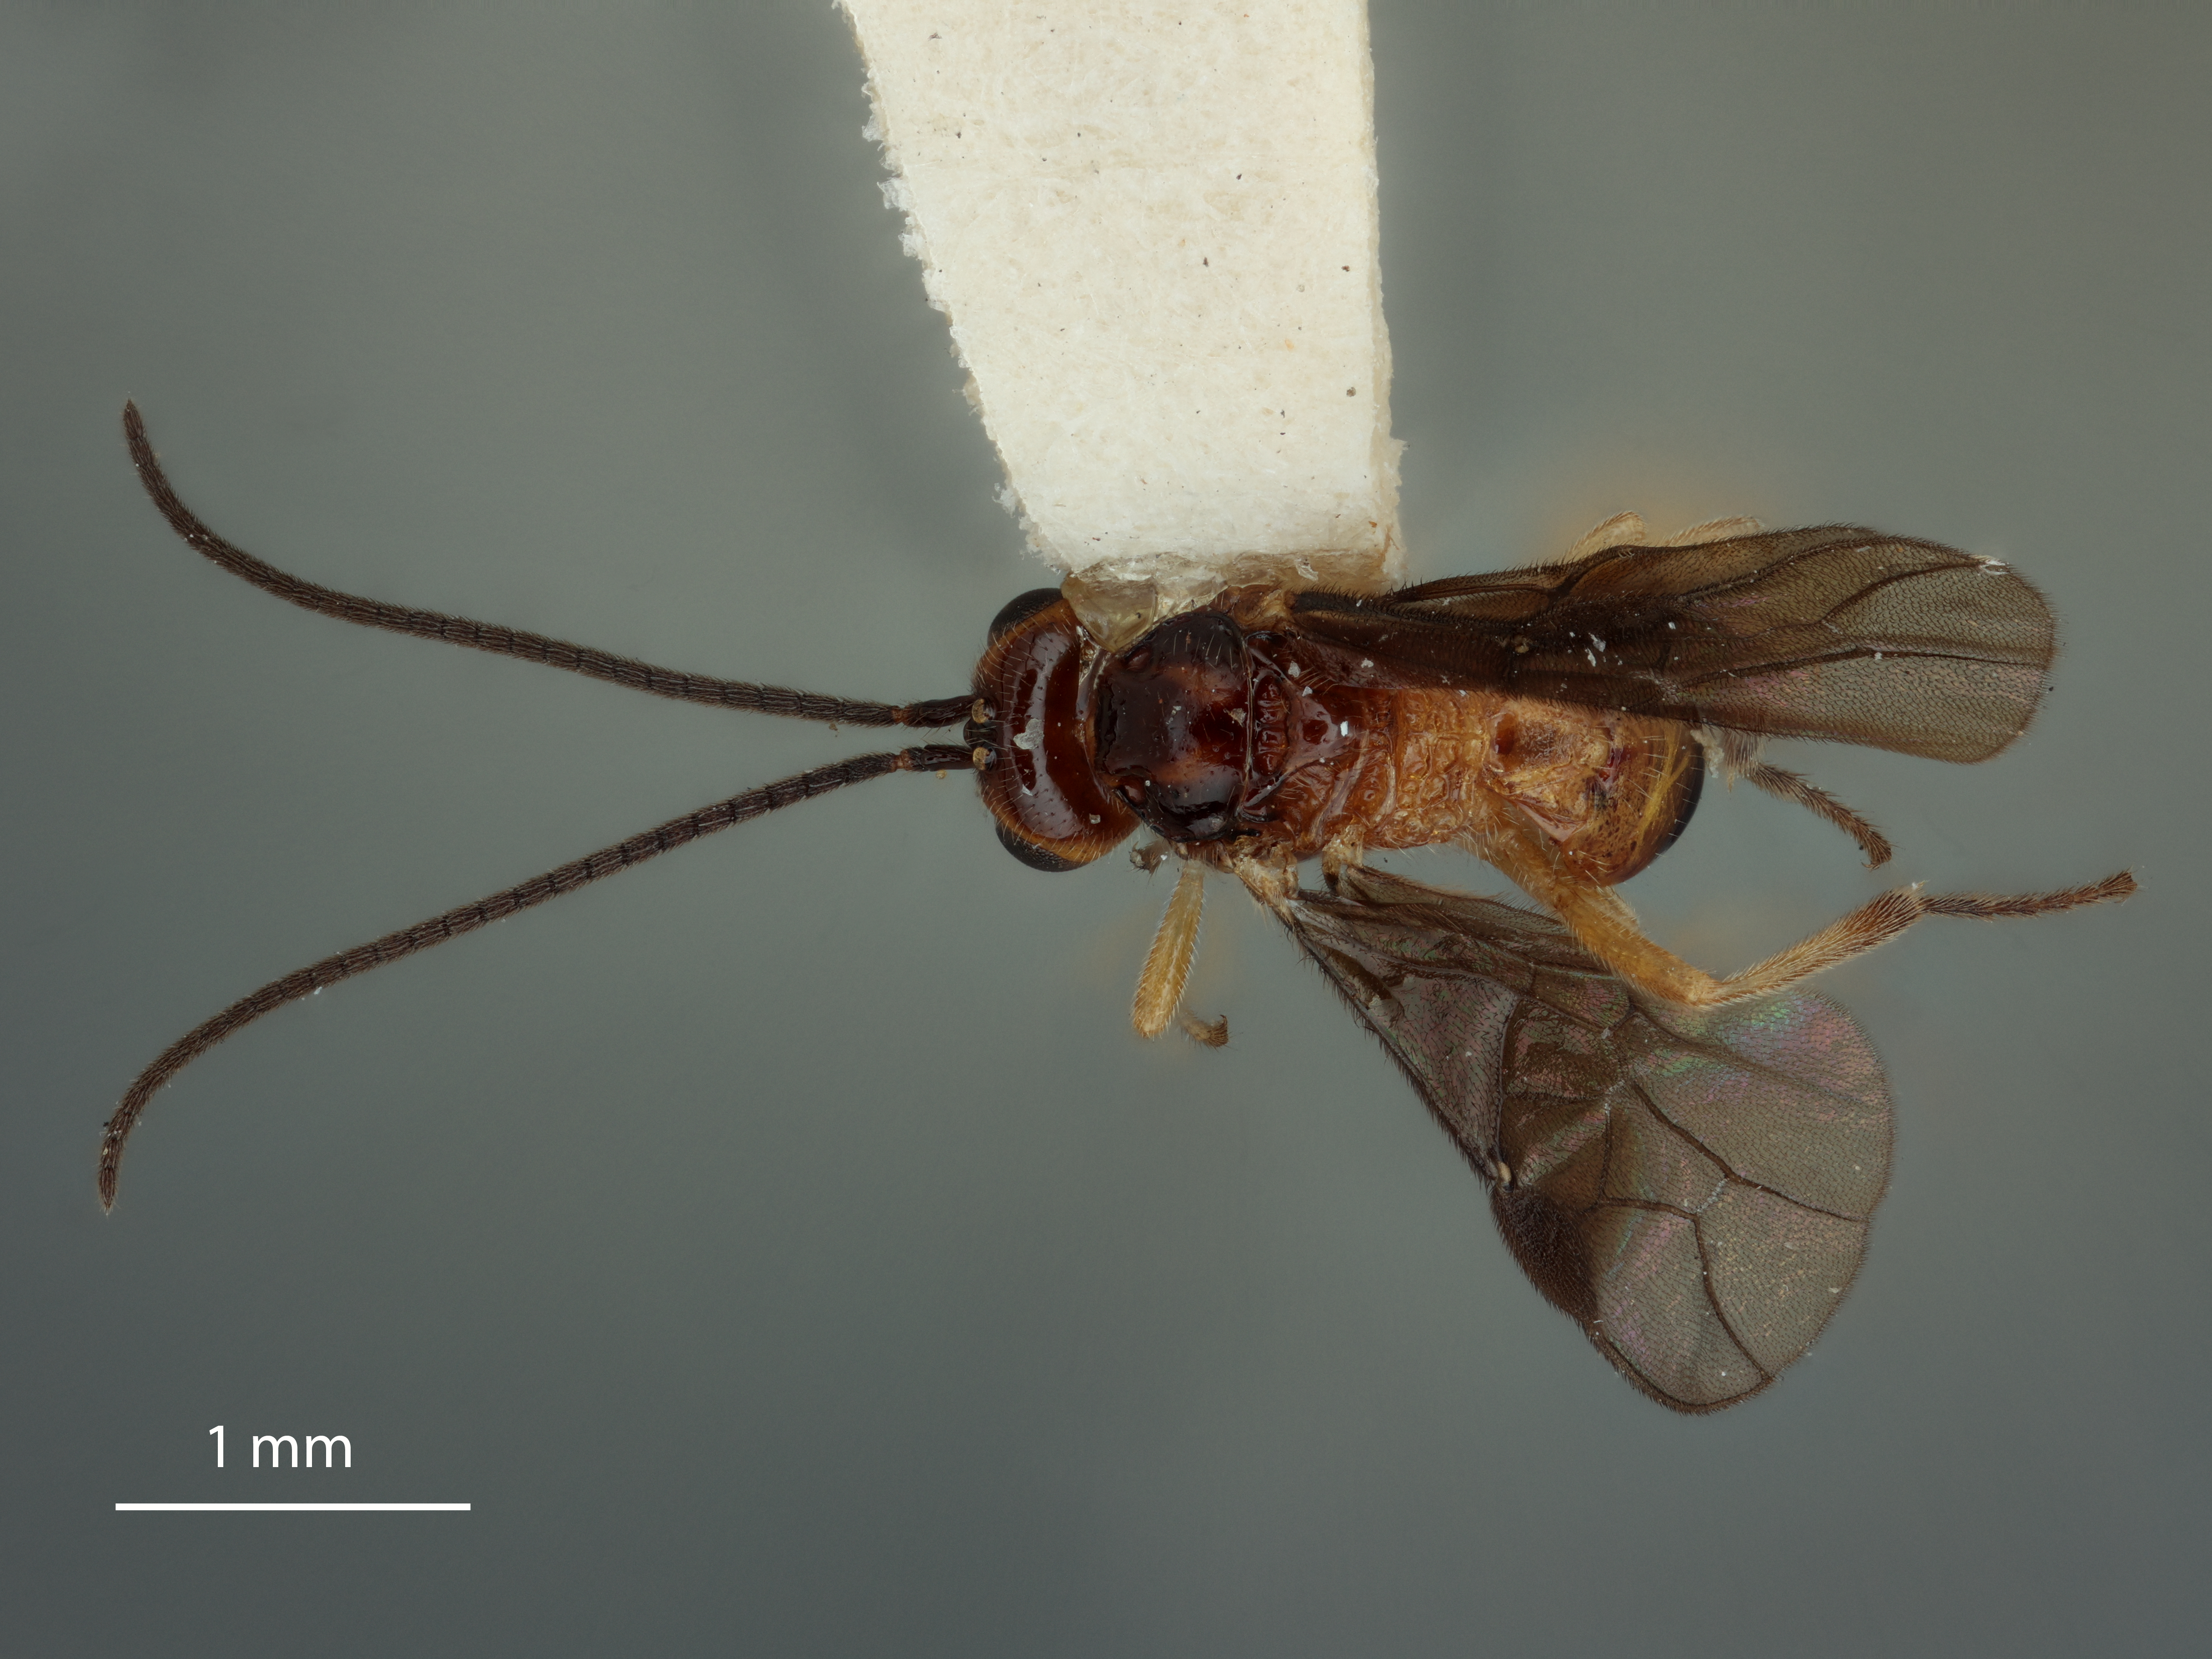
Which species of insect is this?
Opius hemifuscus
